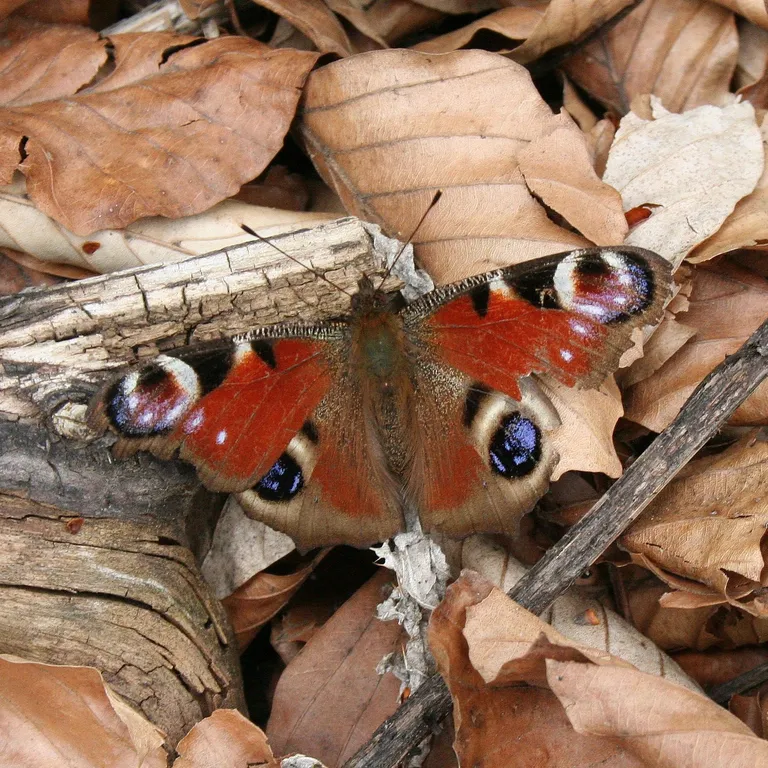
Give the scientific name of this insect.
Aglais io
